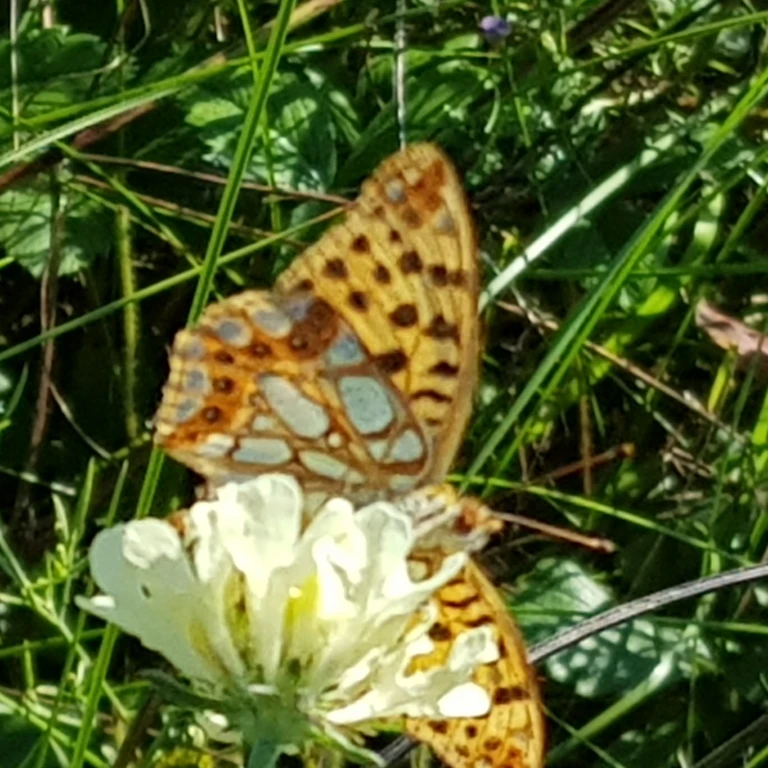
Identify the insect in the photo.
Issoria lathonia
